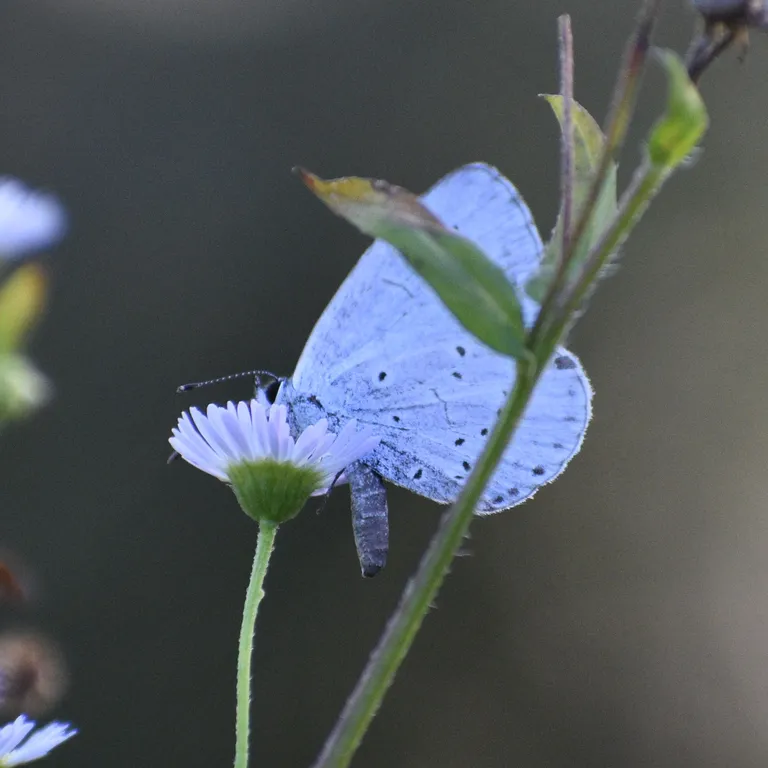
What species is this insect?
Celastrina argiolus
